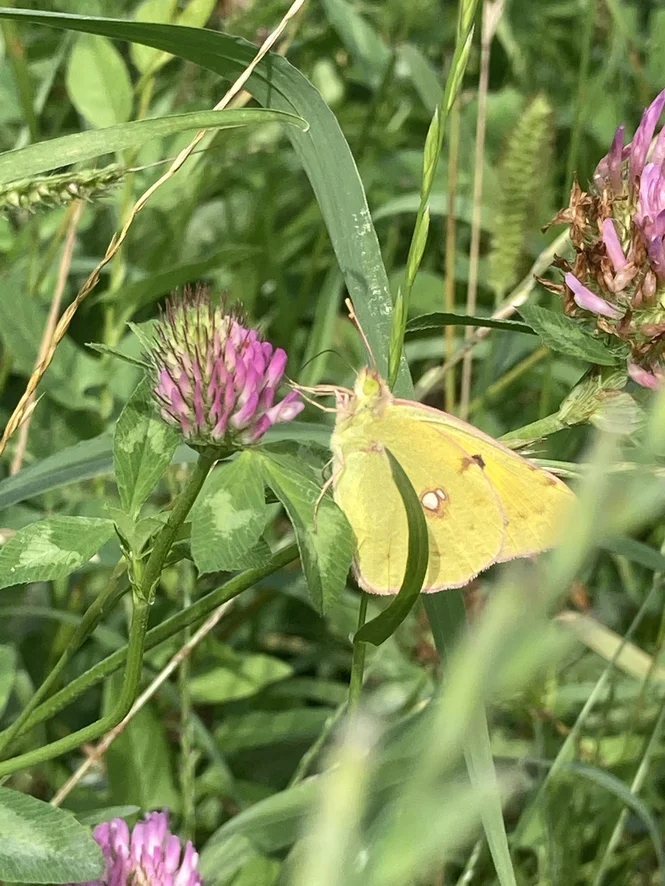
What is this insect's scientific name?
Colias croceus
